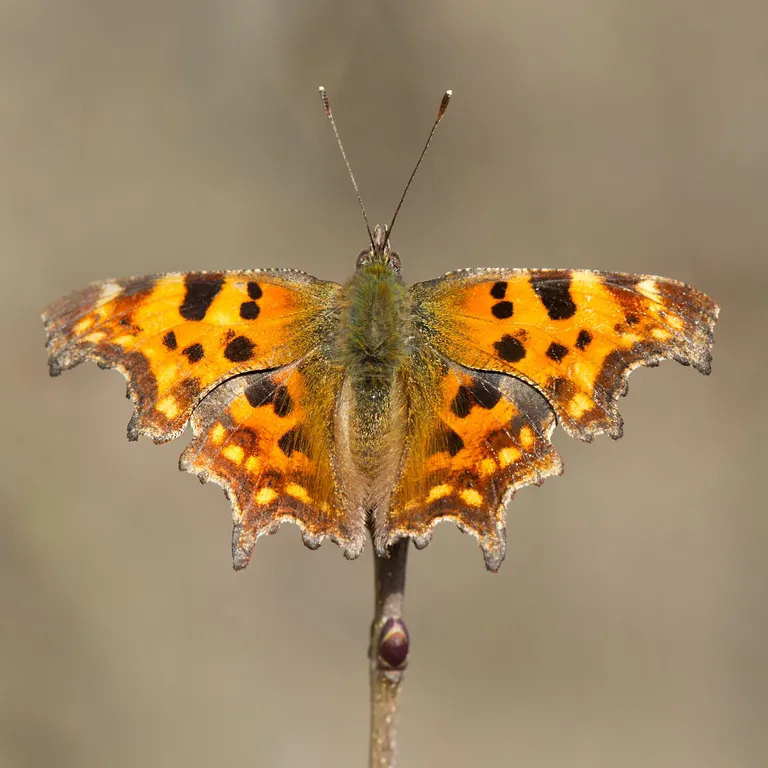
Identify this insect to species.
Polygonia c-album
